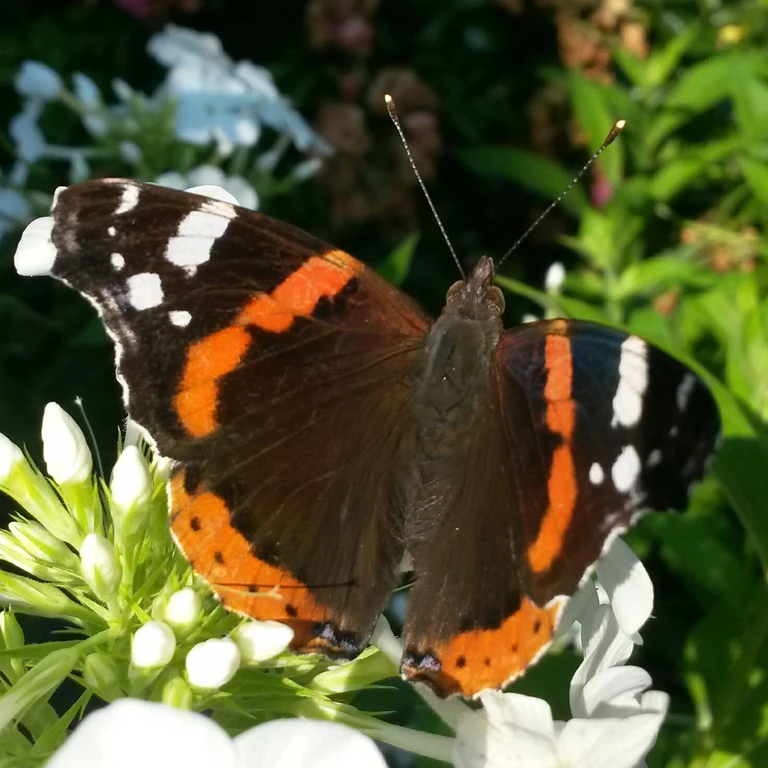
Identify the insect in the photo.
Vanessa atalanta
